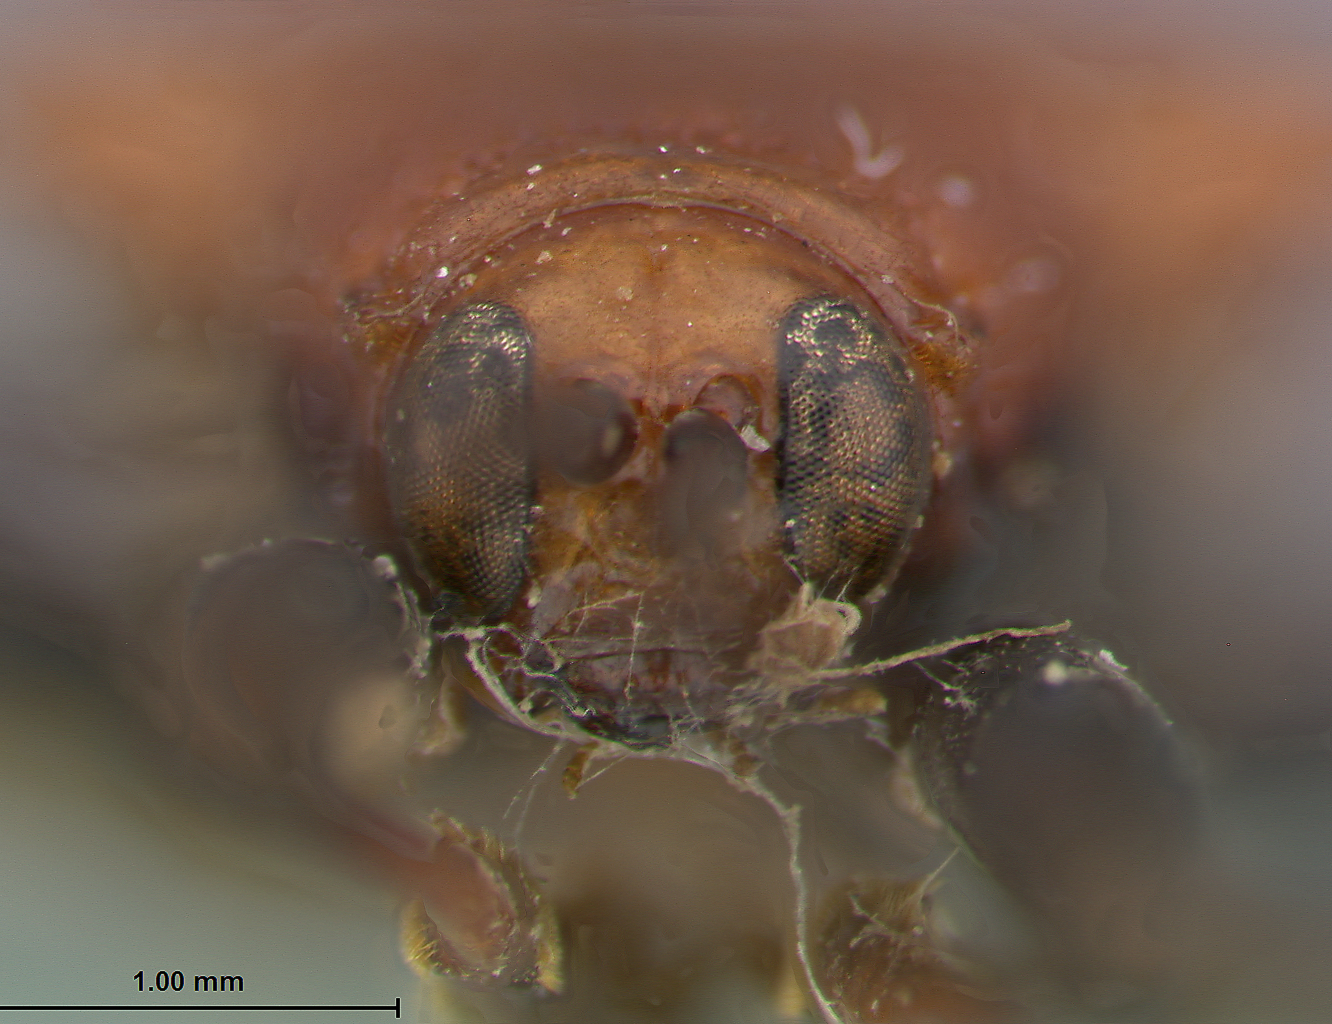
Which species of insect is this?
Sceloenopla schildi
